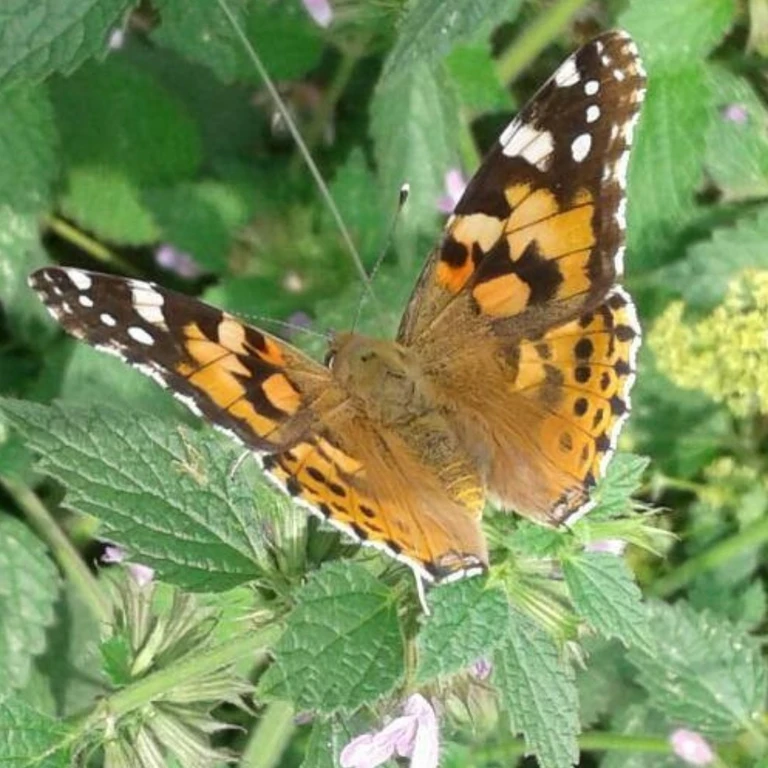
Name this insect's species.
Vanessa cardui
